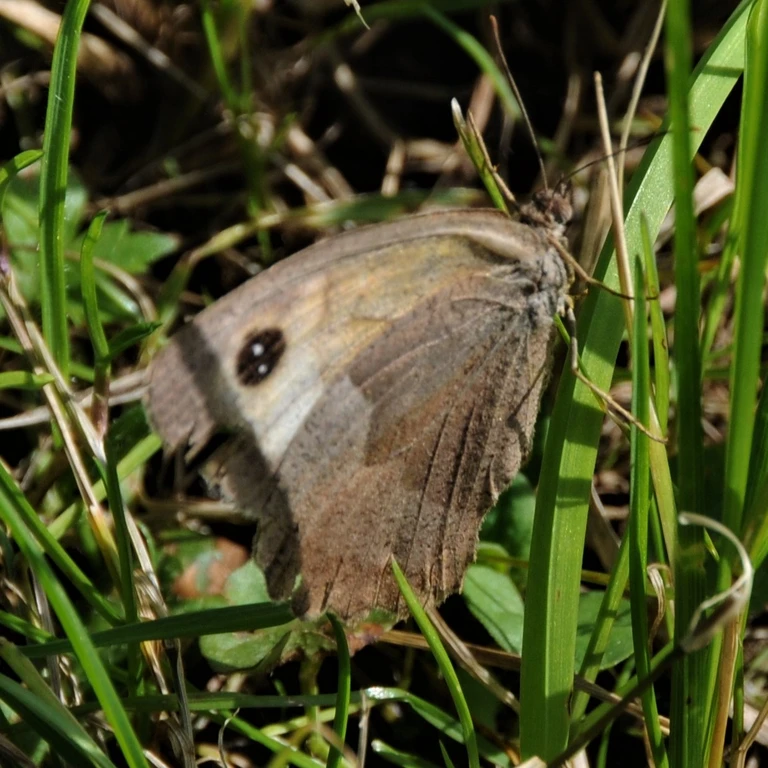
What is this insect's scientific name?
Minois dryas
